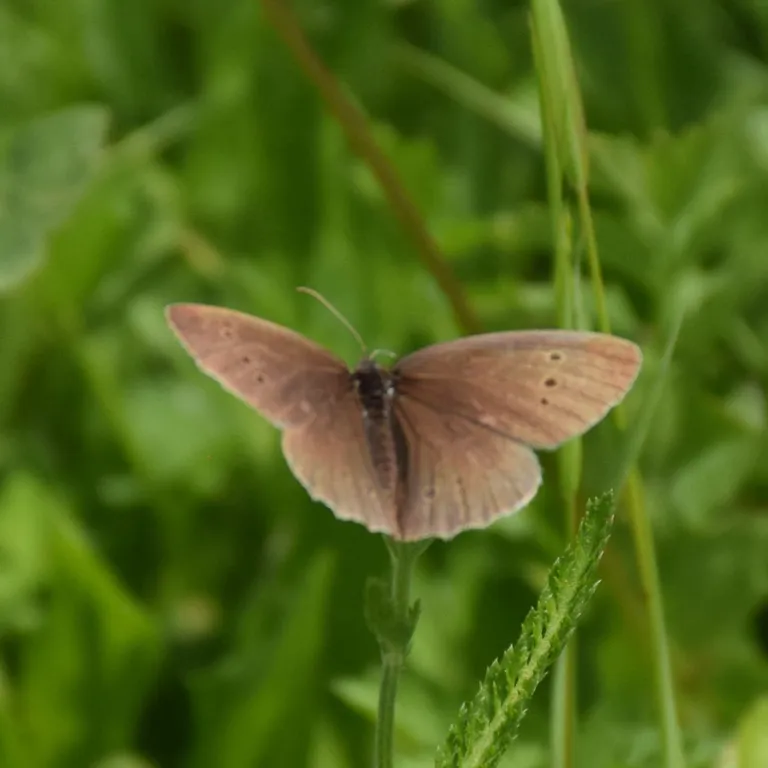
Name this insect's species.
Aphantopus hyperantus
